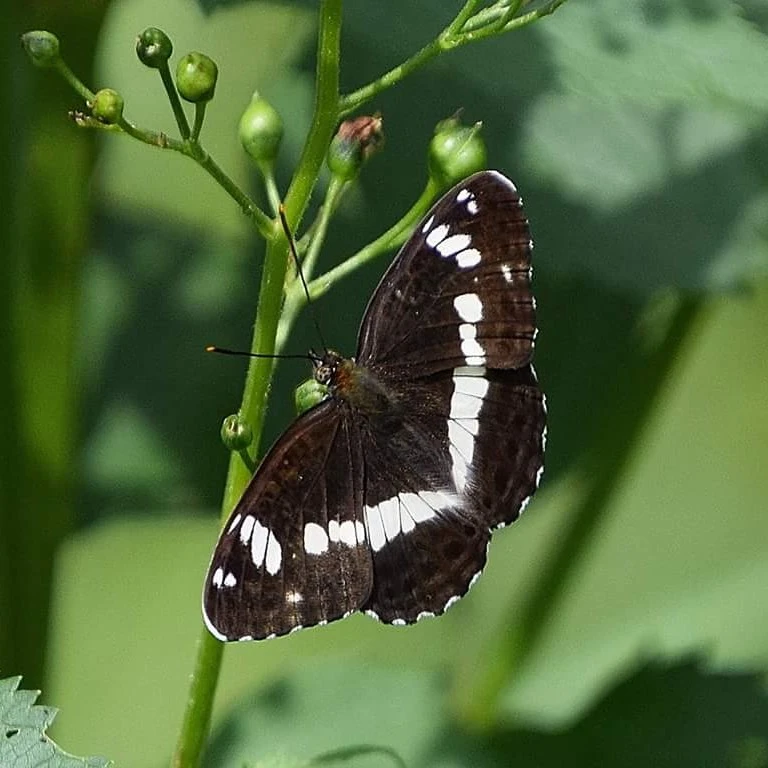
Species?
Limenitis camilla (also Ladoga camilla)
